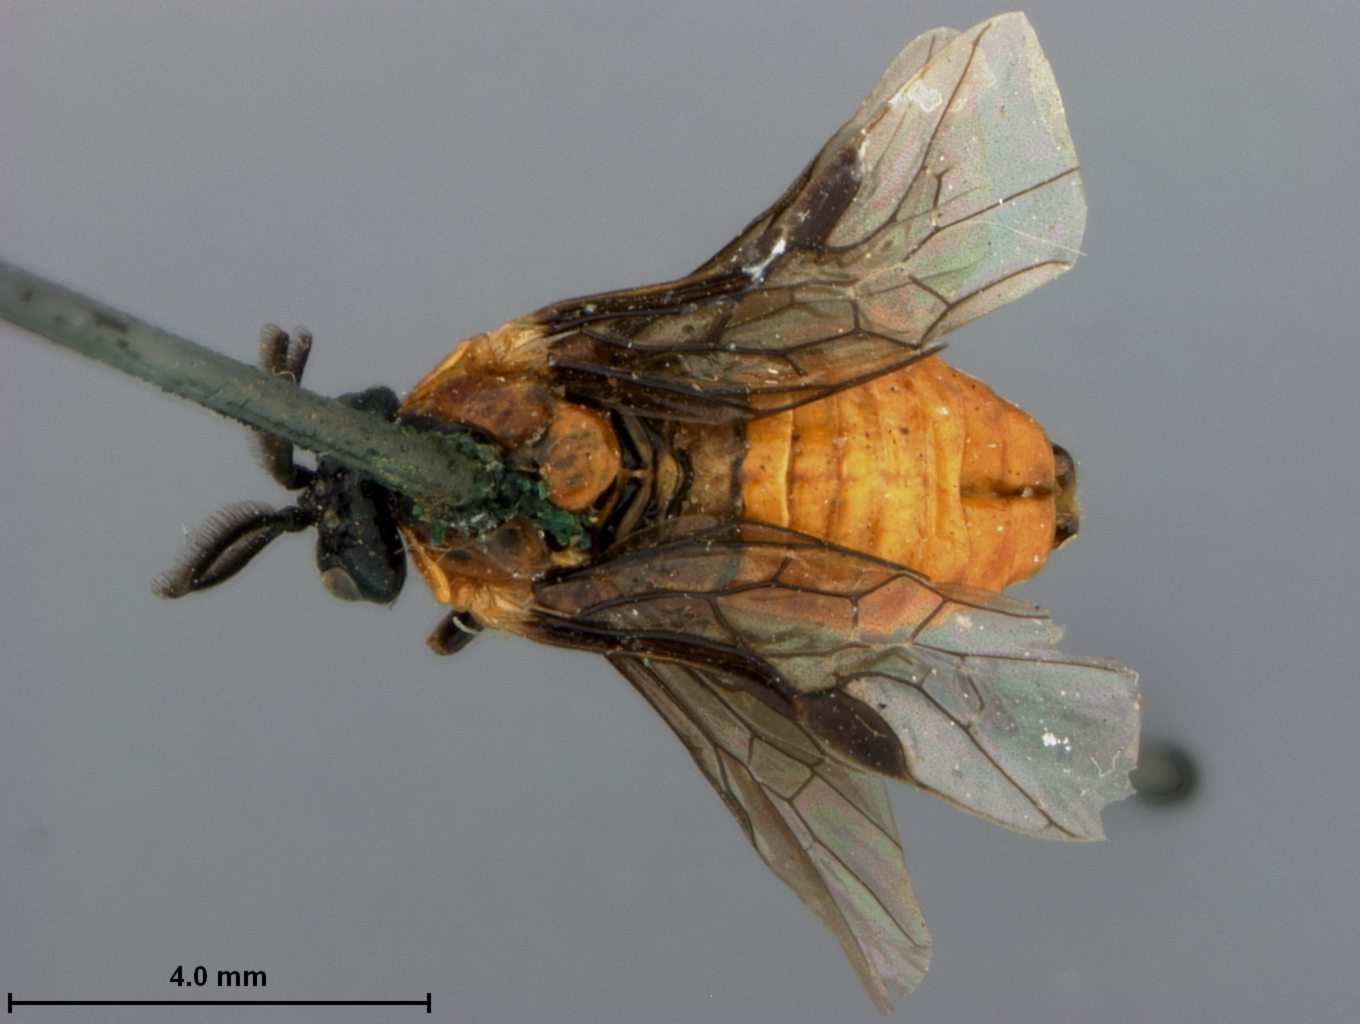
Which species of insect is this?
Nematoneura malvacearum
